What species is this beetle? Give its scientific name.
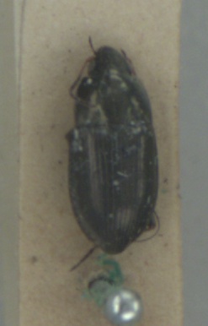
Amara plebeja
